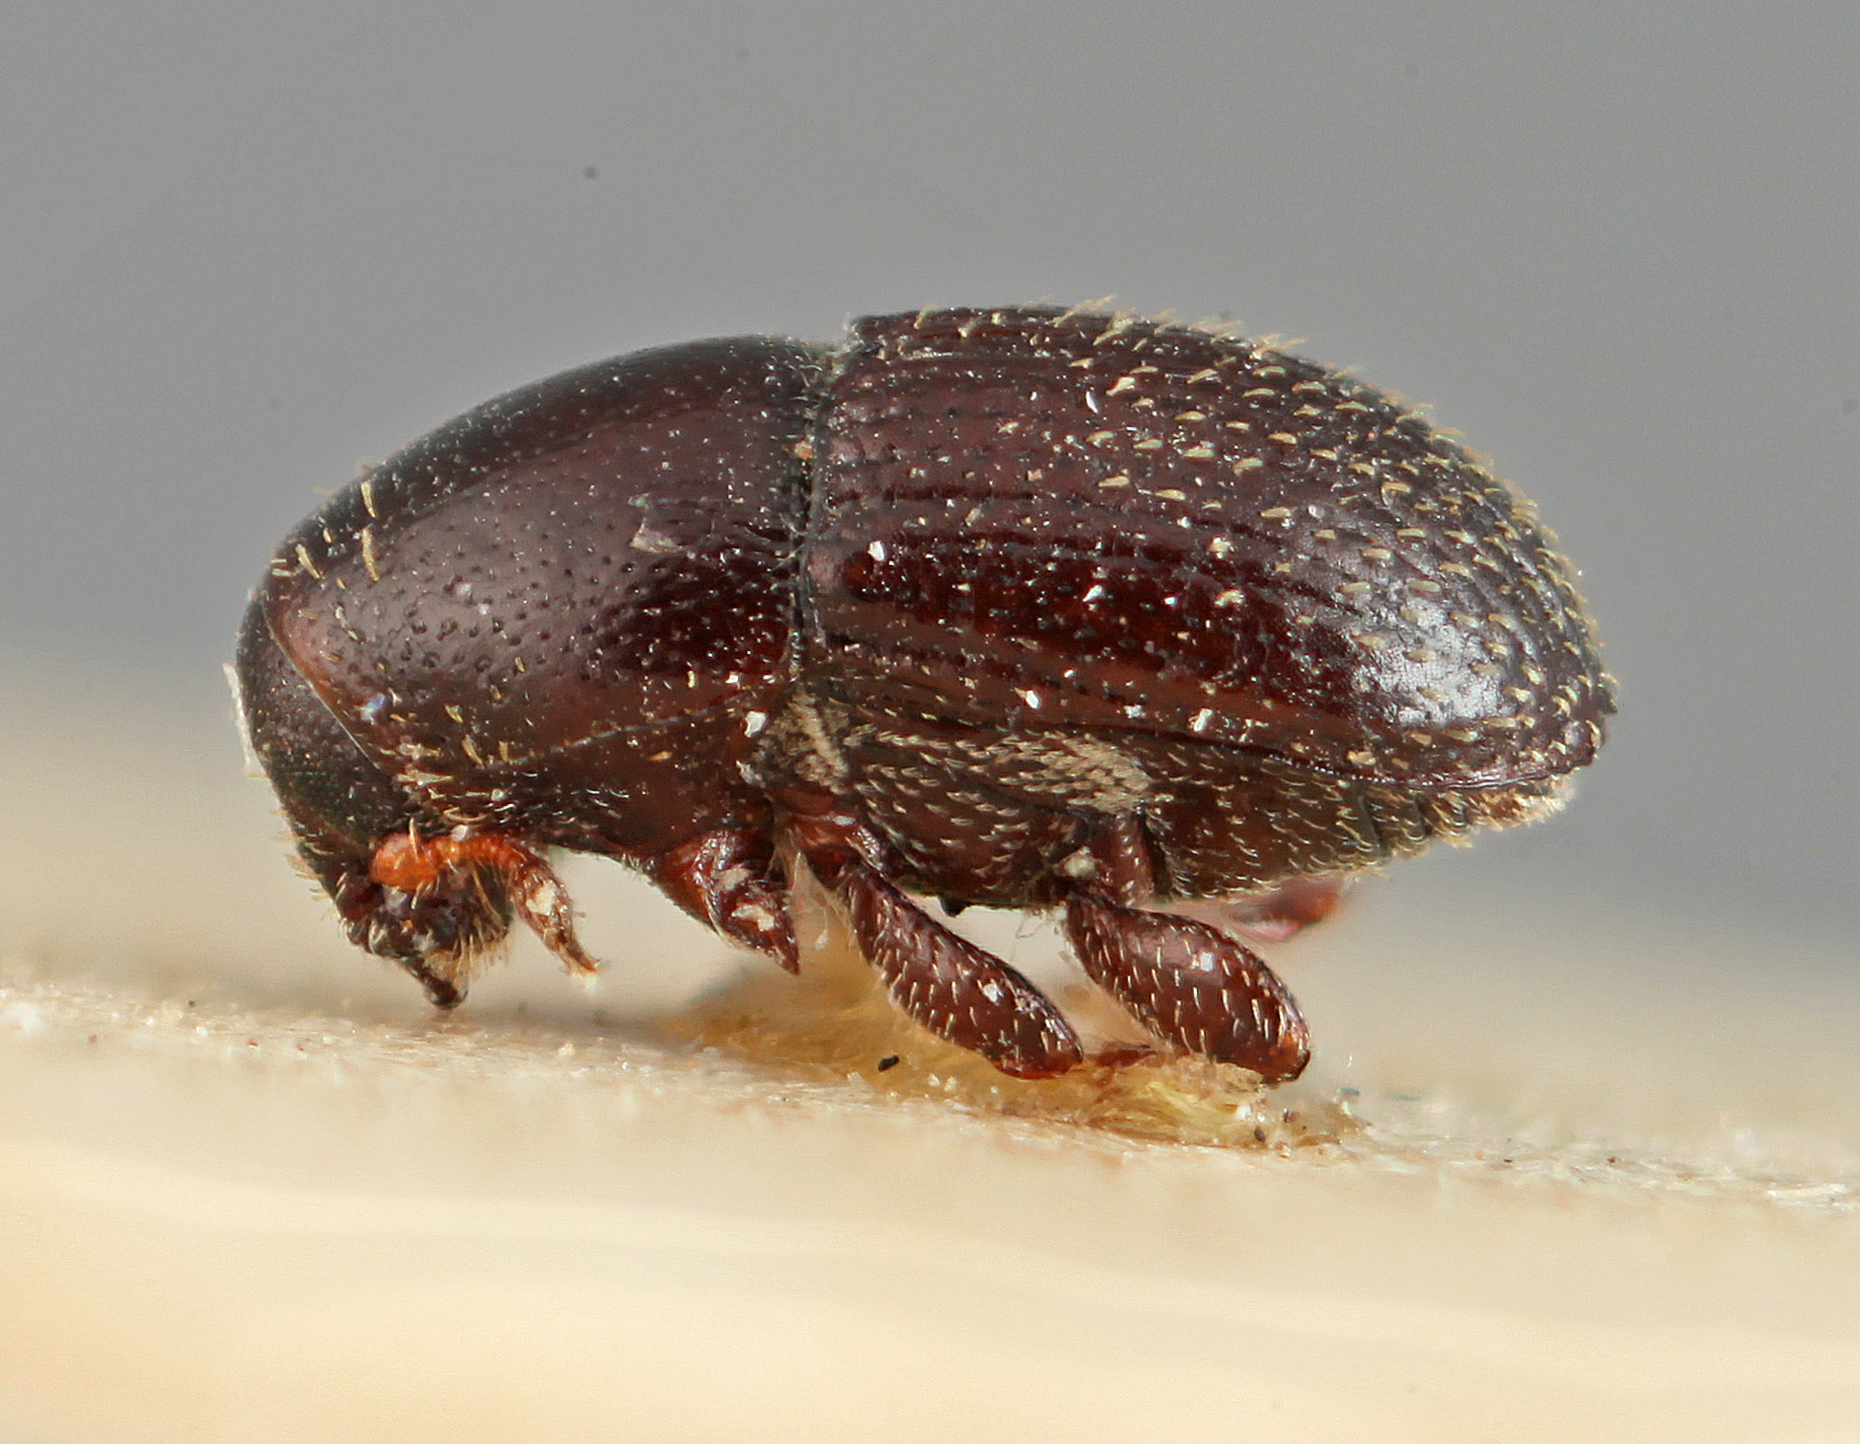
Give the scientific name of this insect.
Loganius pumilus
